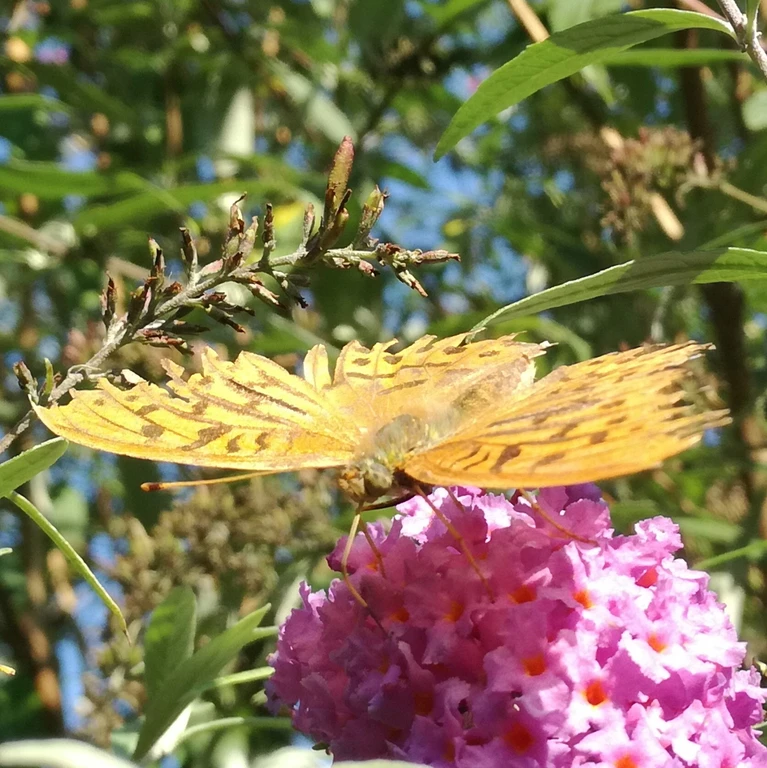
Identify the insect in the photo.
Argynnis paphia
